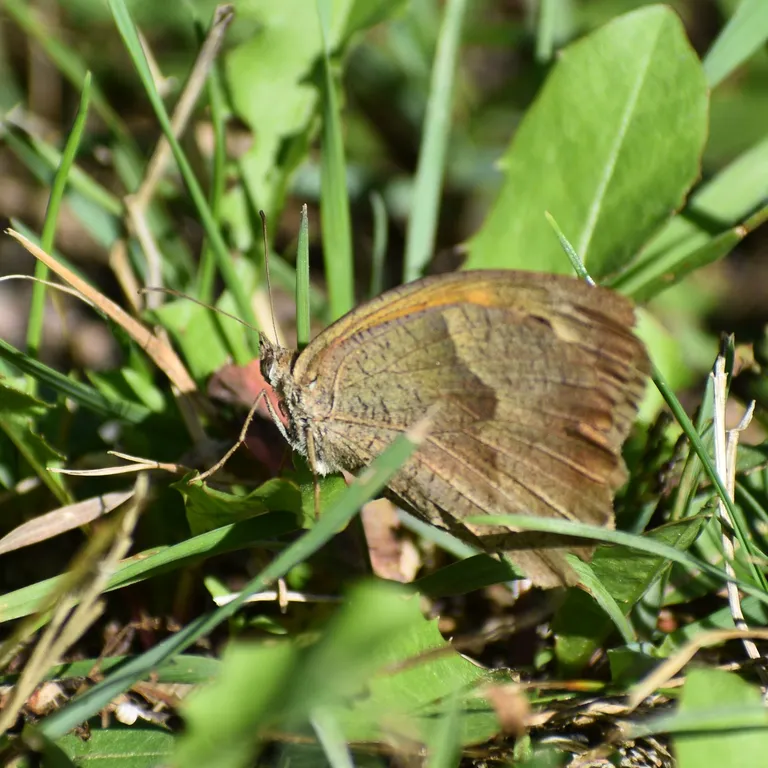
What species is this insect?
Maniola jurtina
